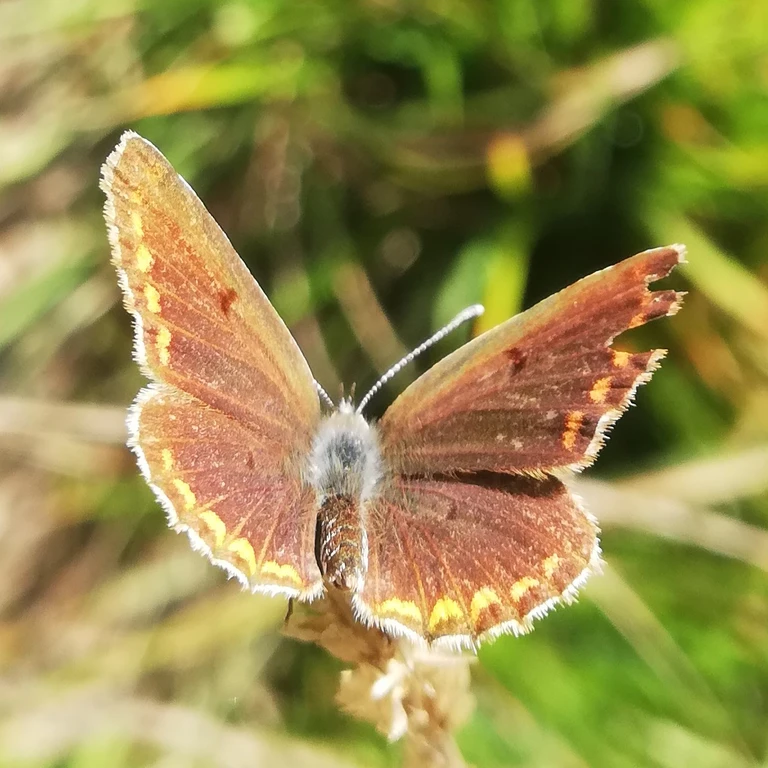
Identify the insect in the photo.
Aricia agestis/artaxerxes
